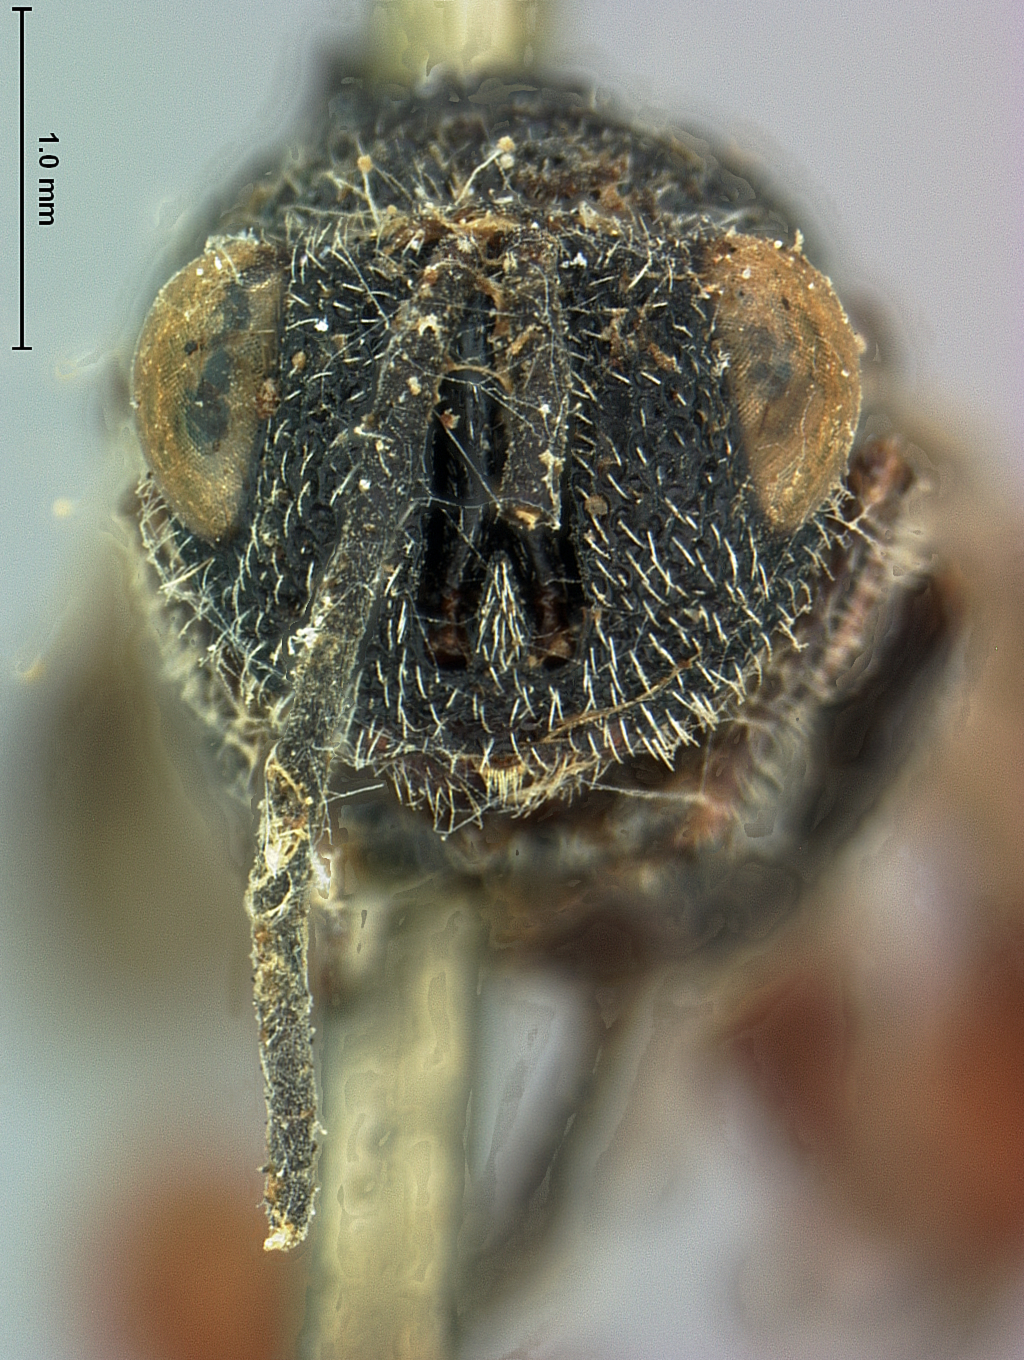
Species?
Smicra gigantea
